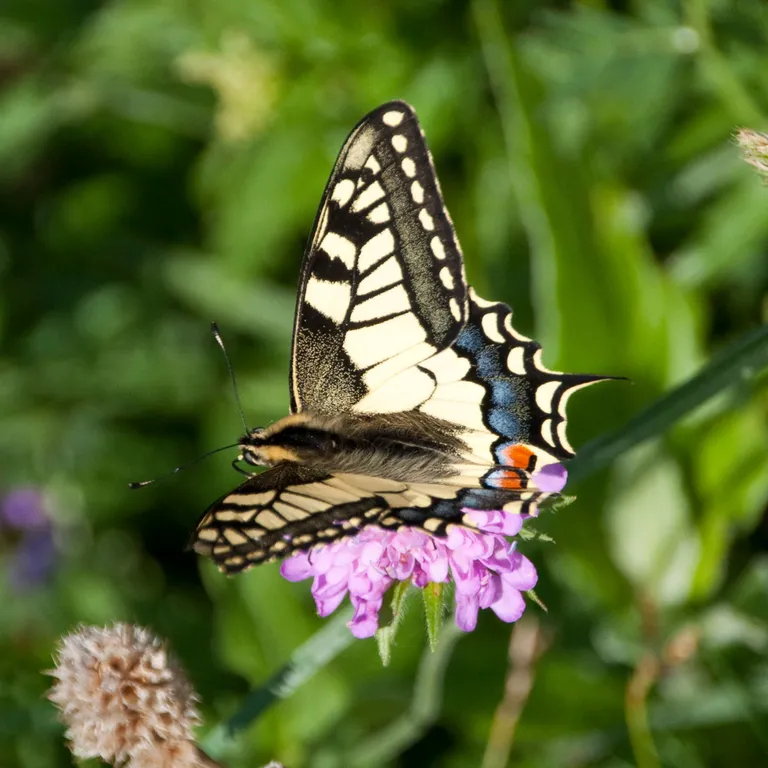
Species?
Papilio machaon
